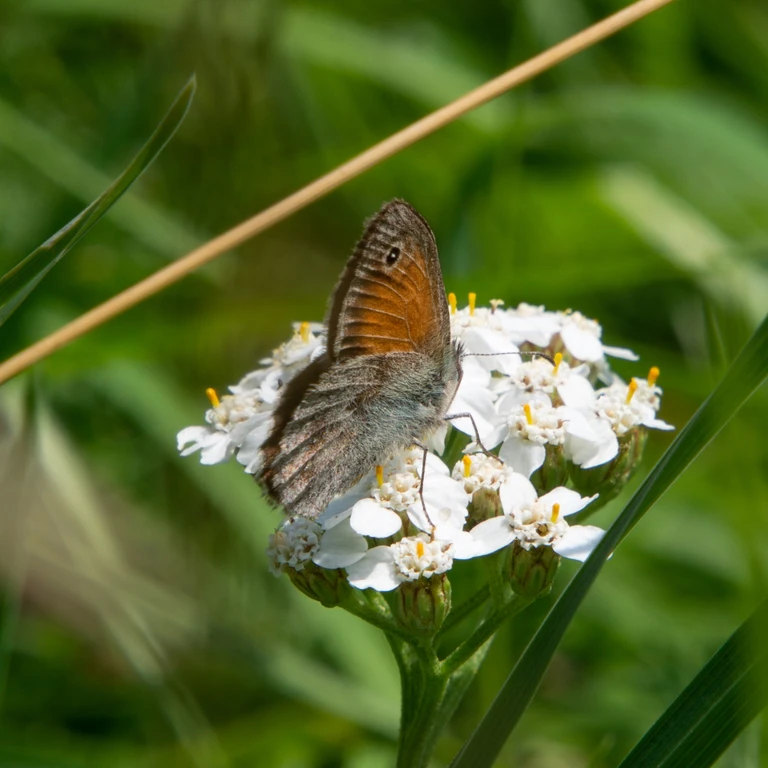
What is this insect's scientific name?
Coenonympha pamphilus
